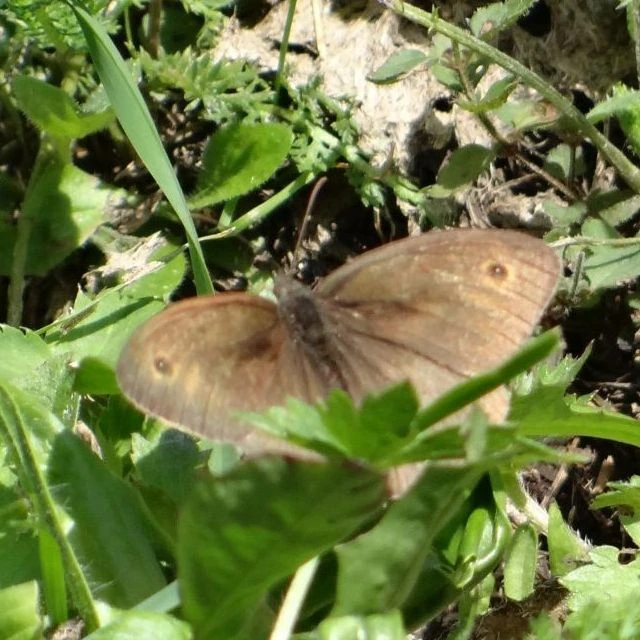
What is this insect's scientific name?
Maniola jurtina
